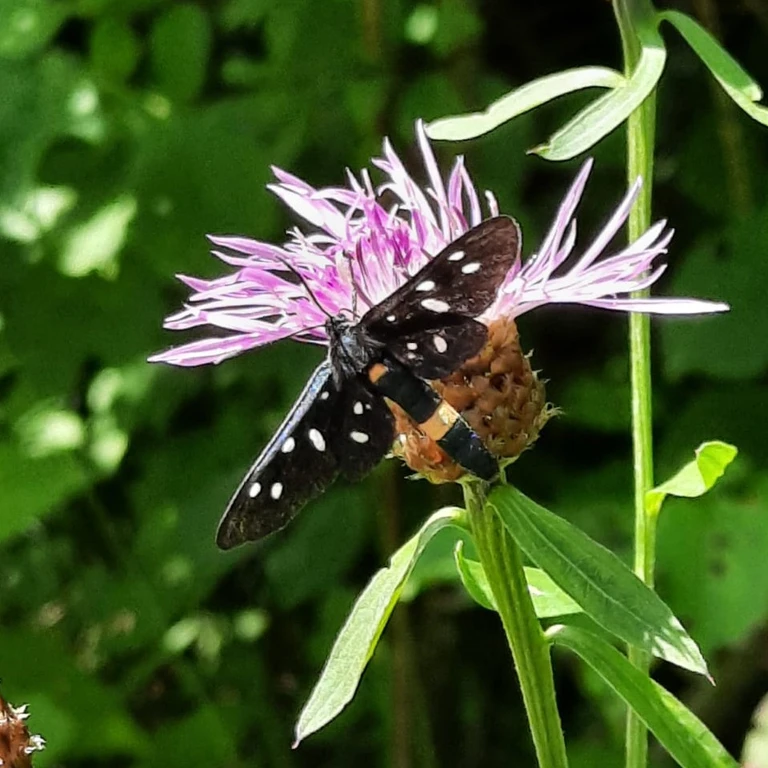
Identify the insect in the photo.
Amata phegea
